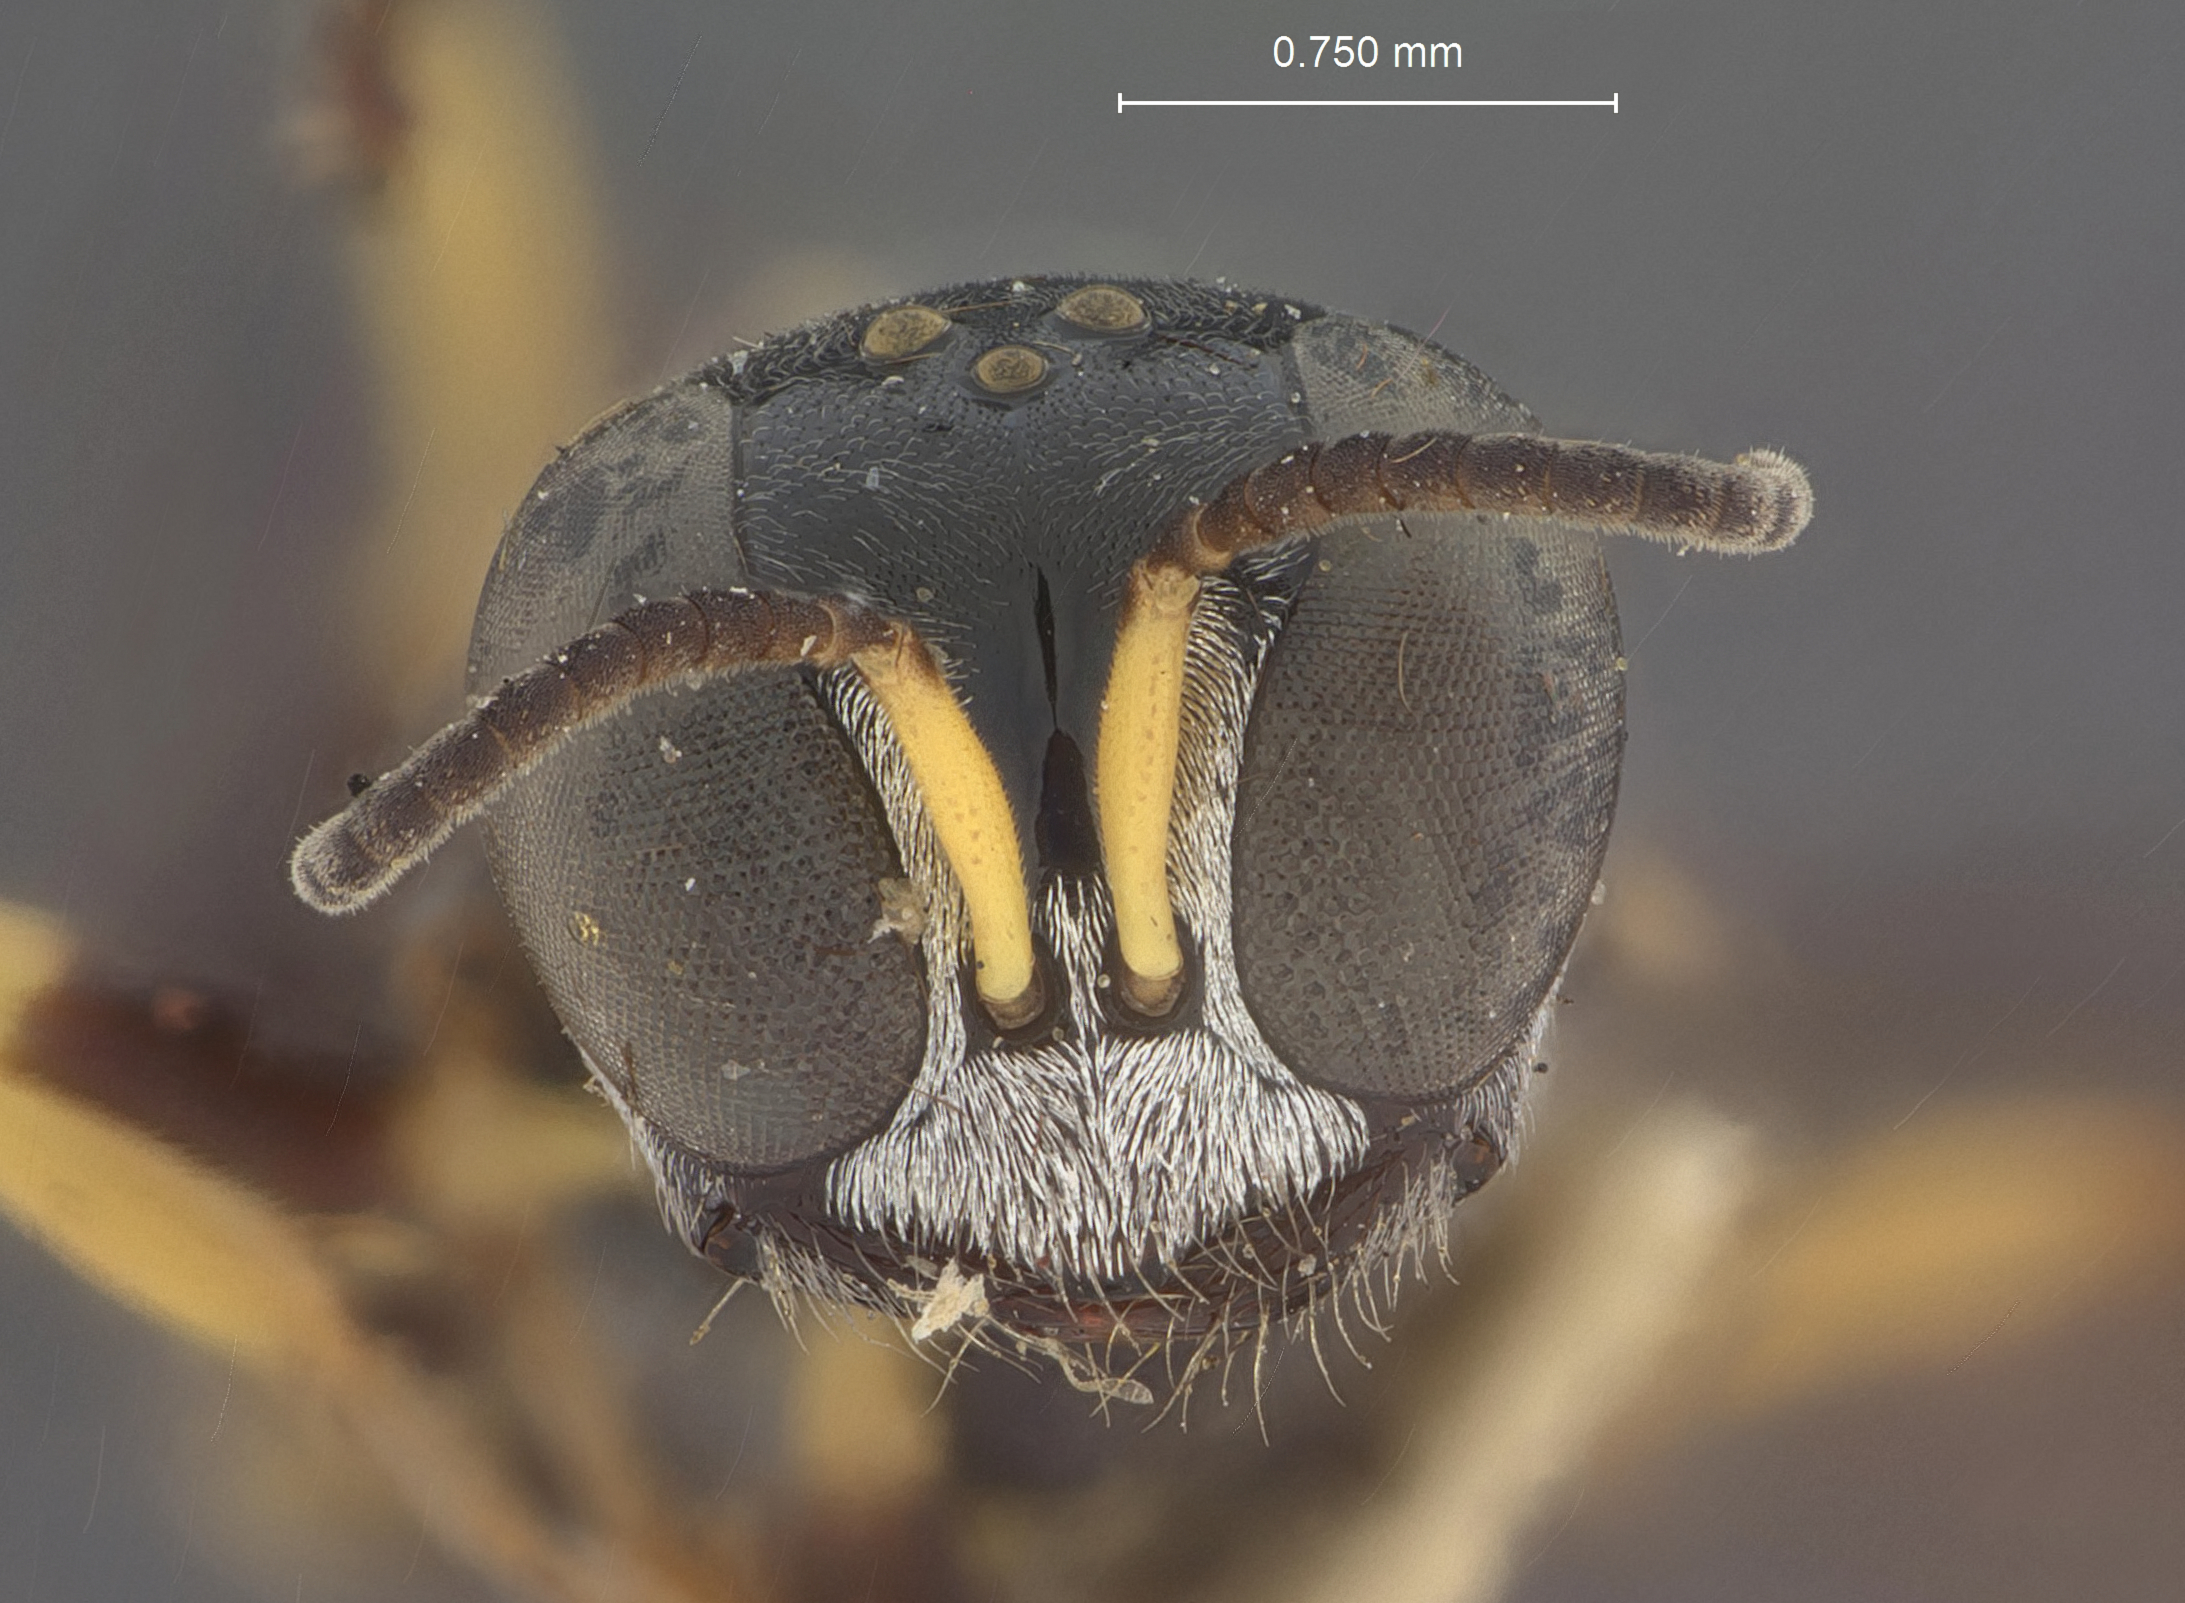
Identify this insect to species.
Rhopalum zelandum
